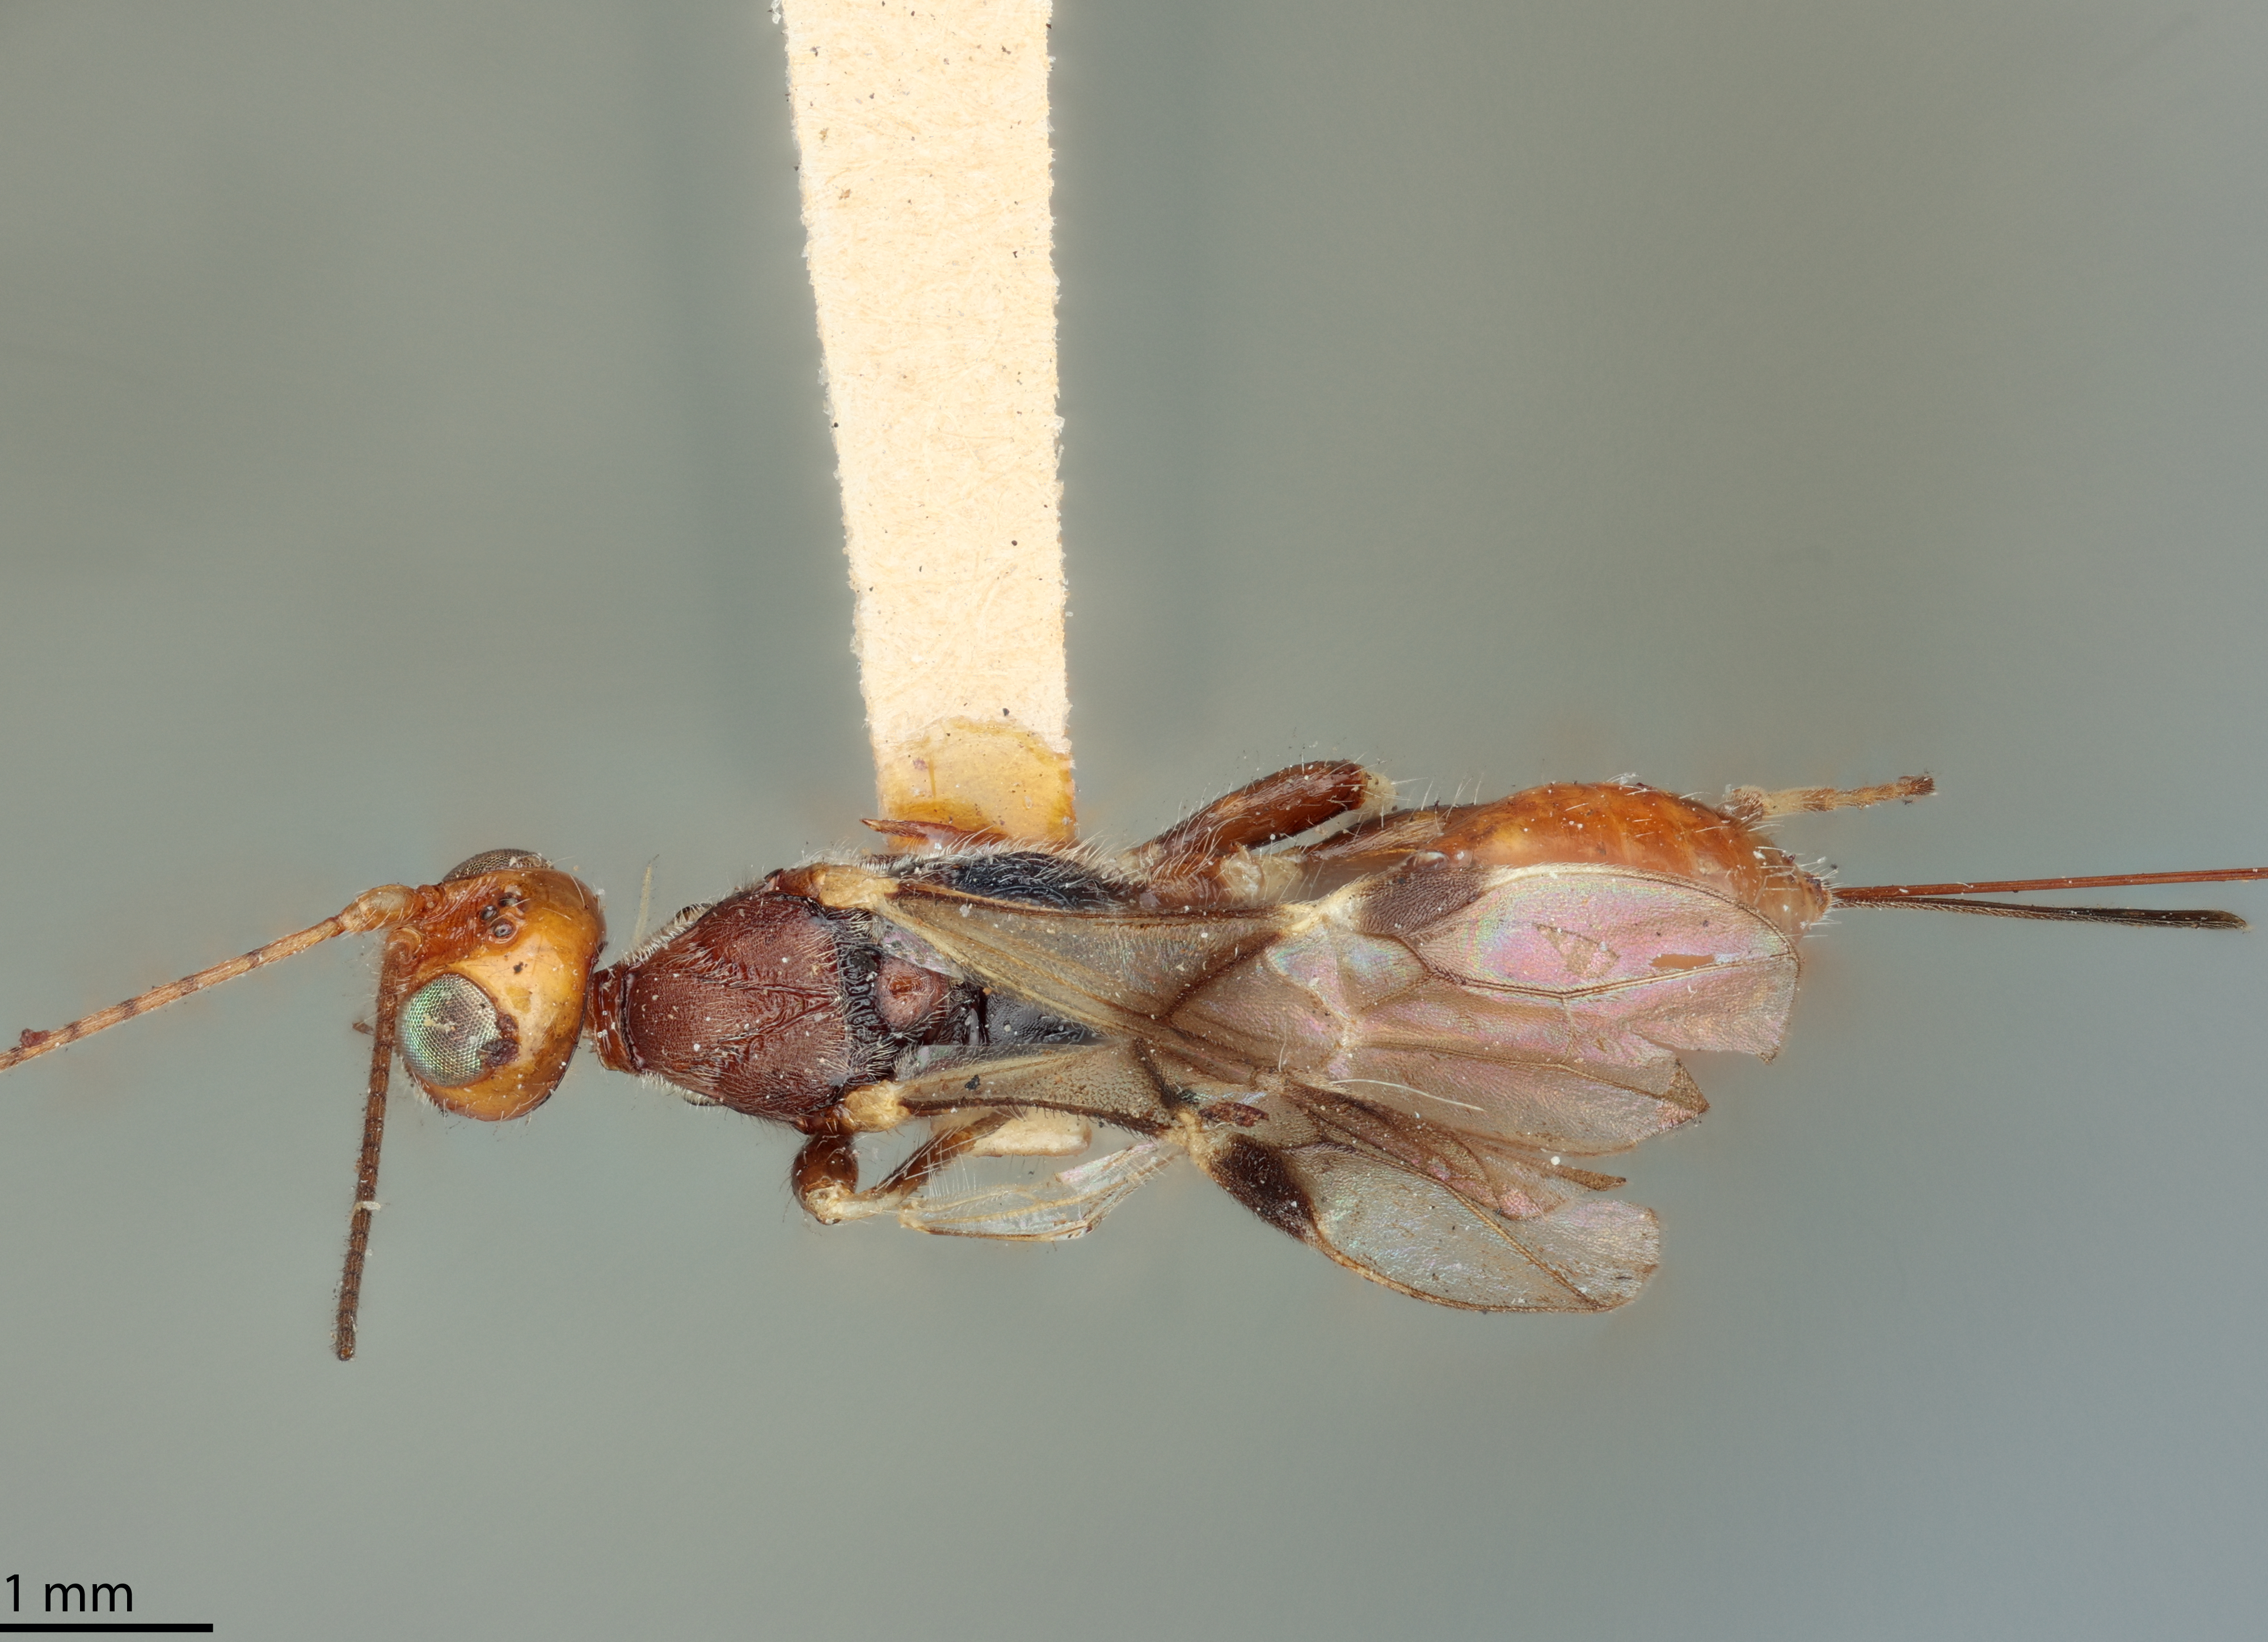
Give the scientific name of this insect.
Spathius carus
